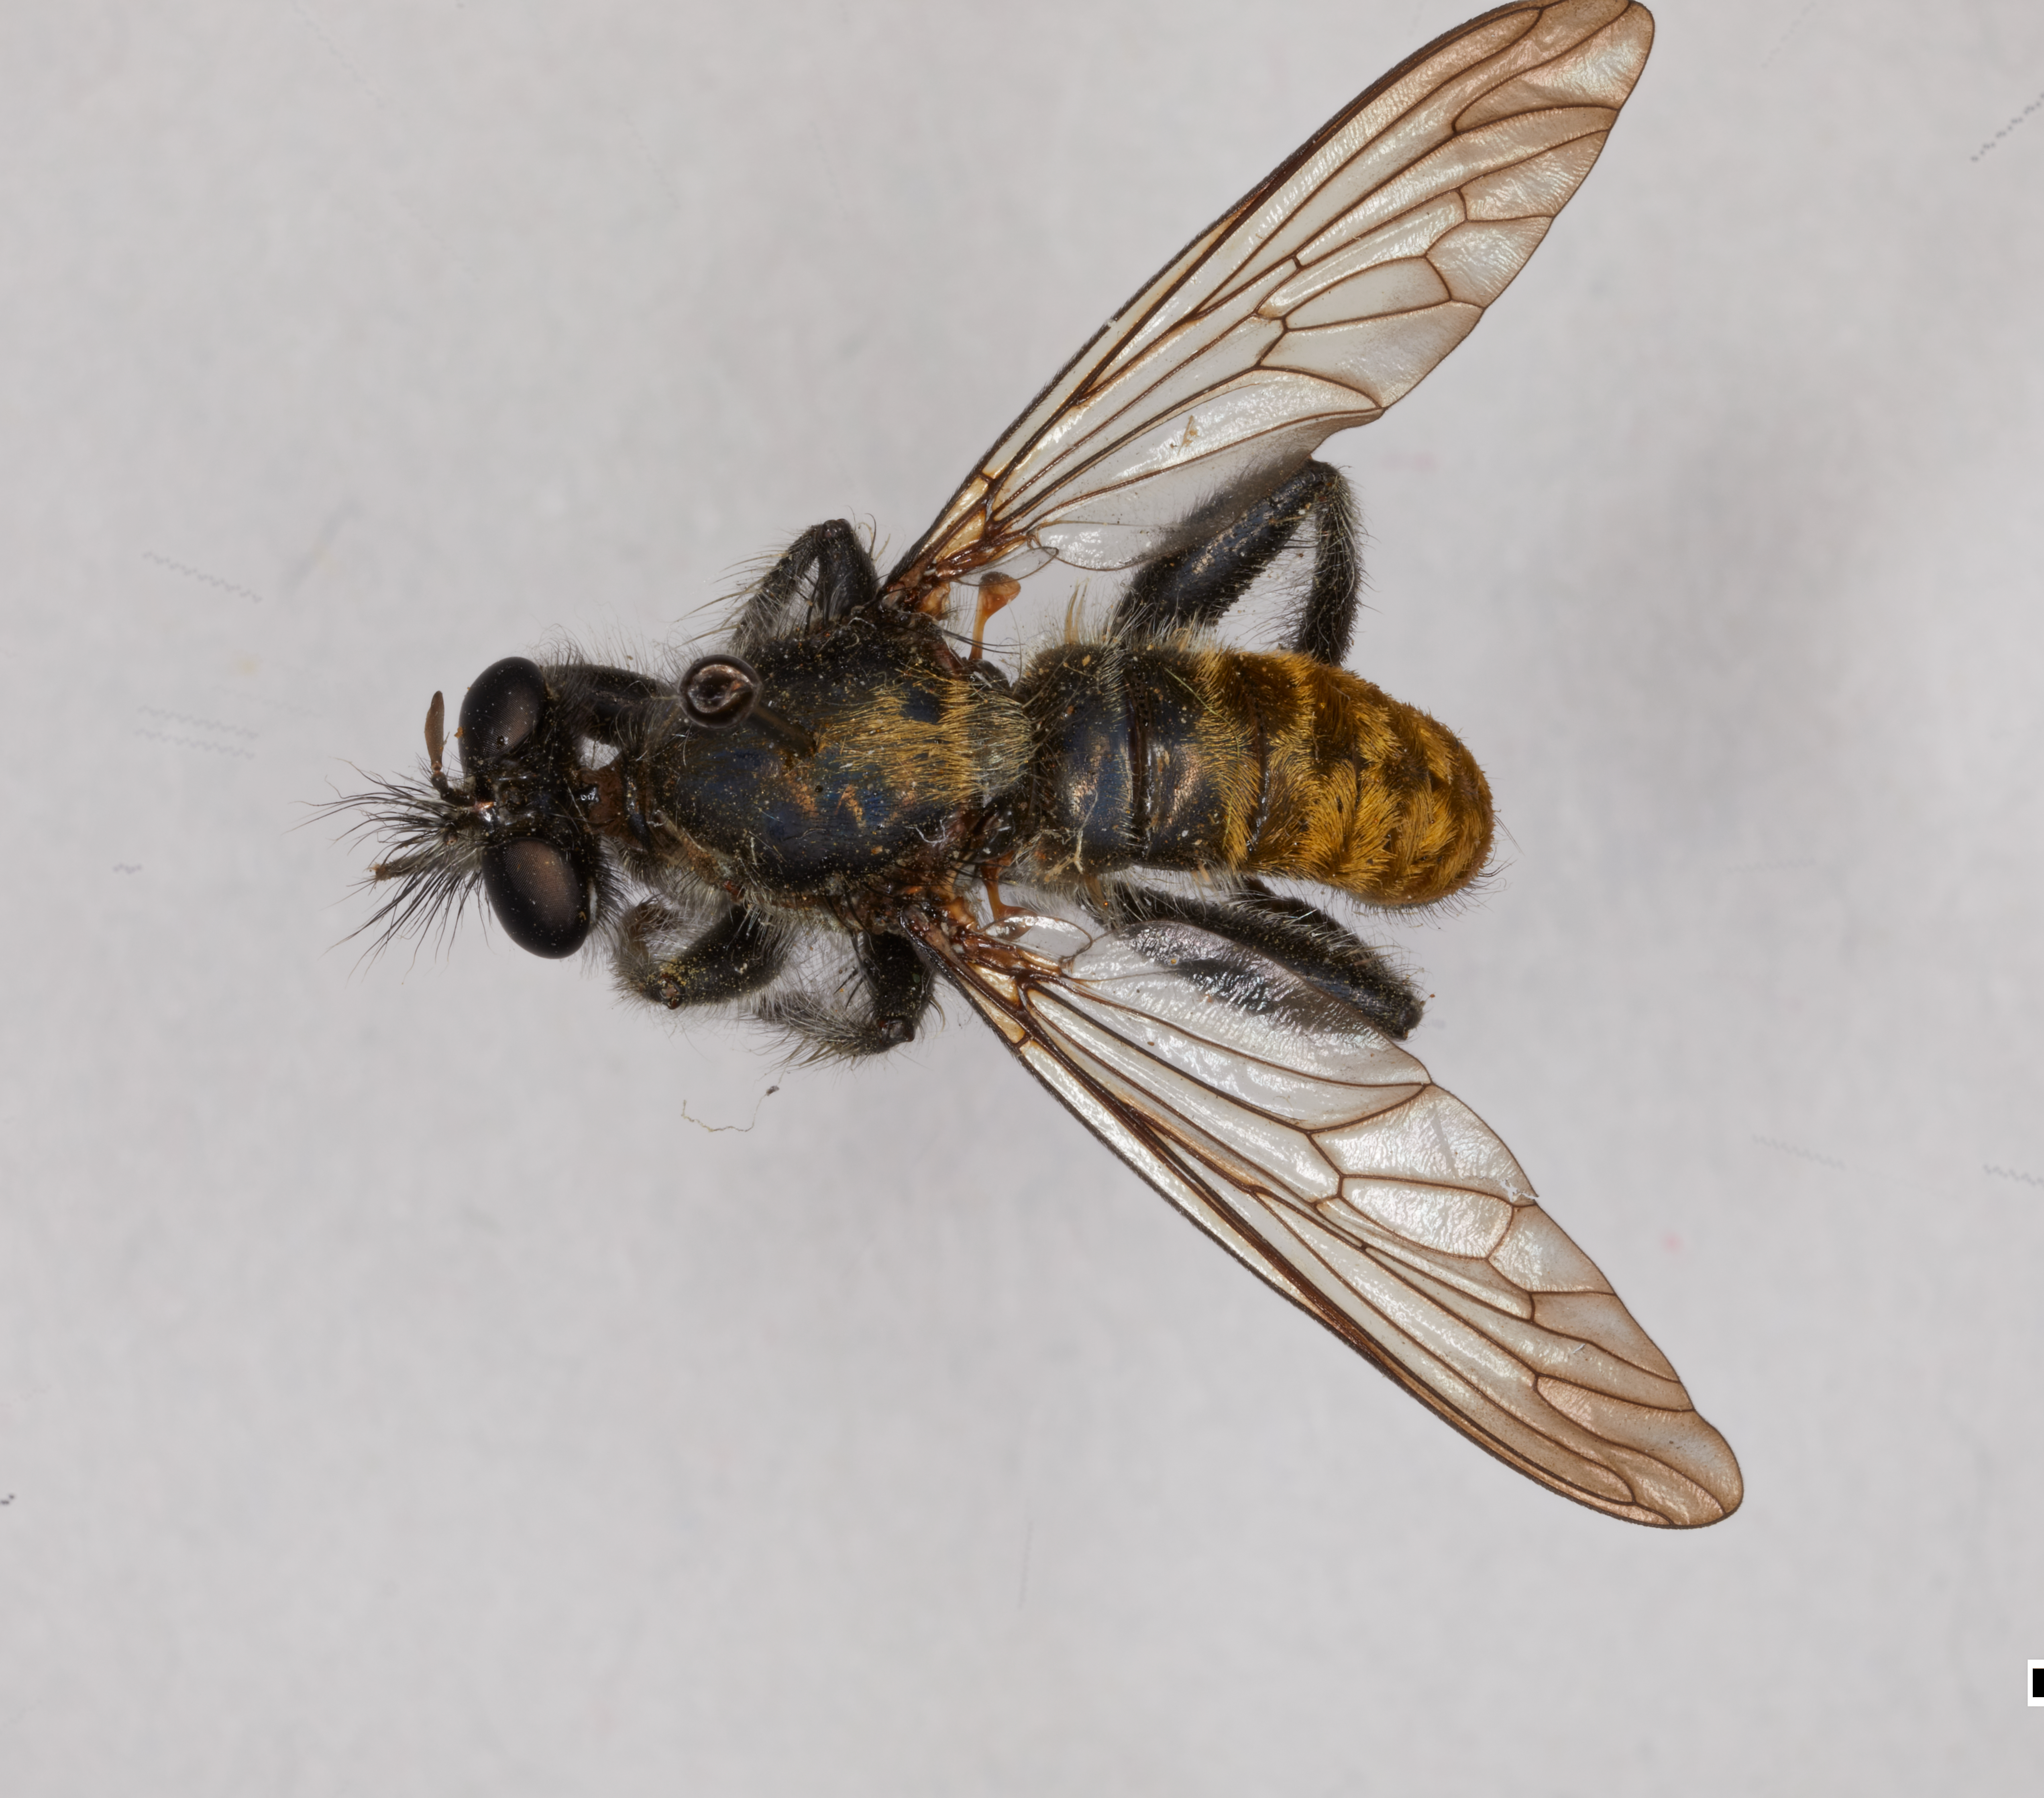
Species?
Laphria index
